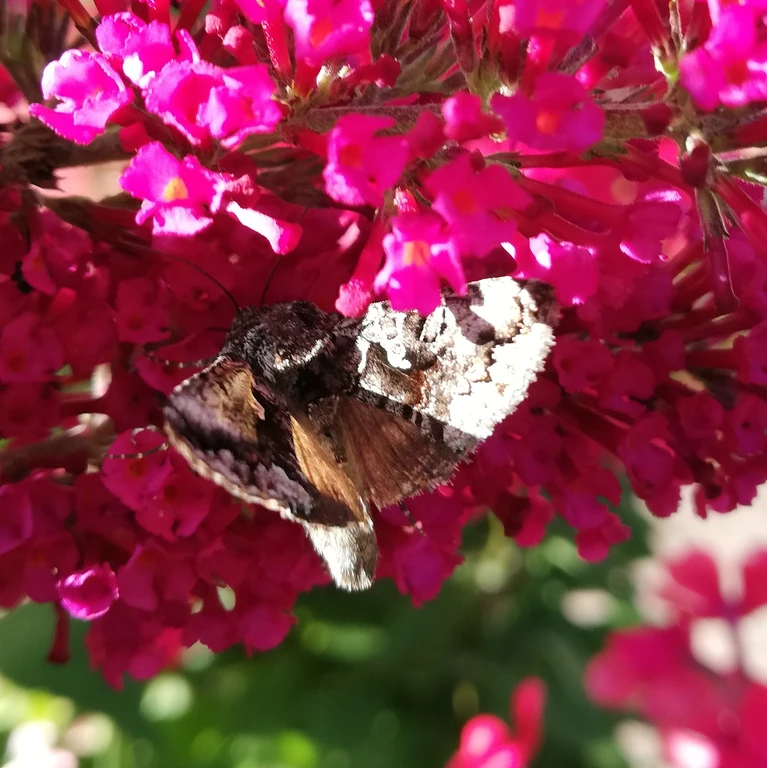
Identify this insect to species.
Autographa gamma
